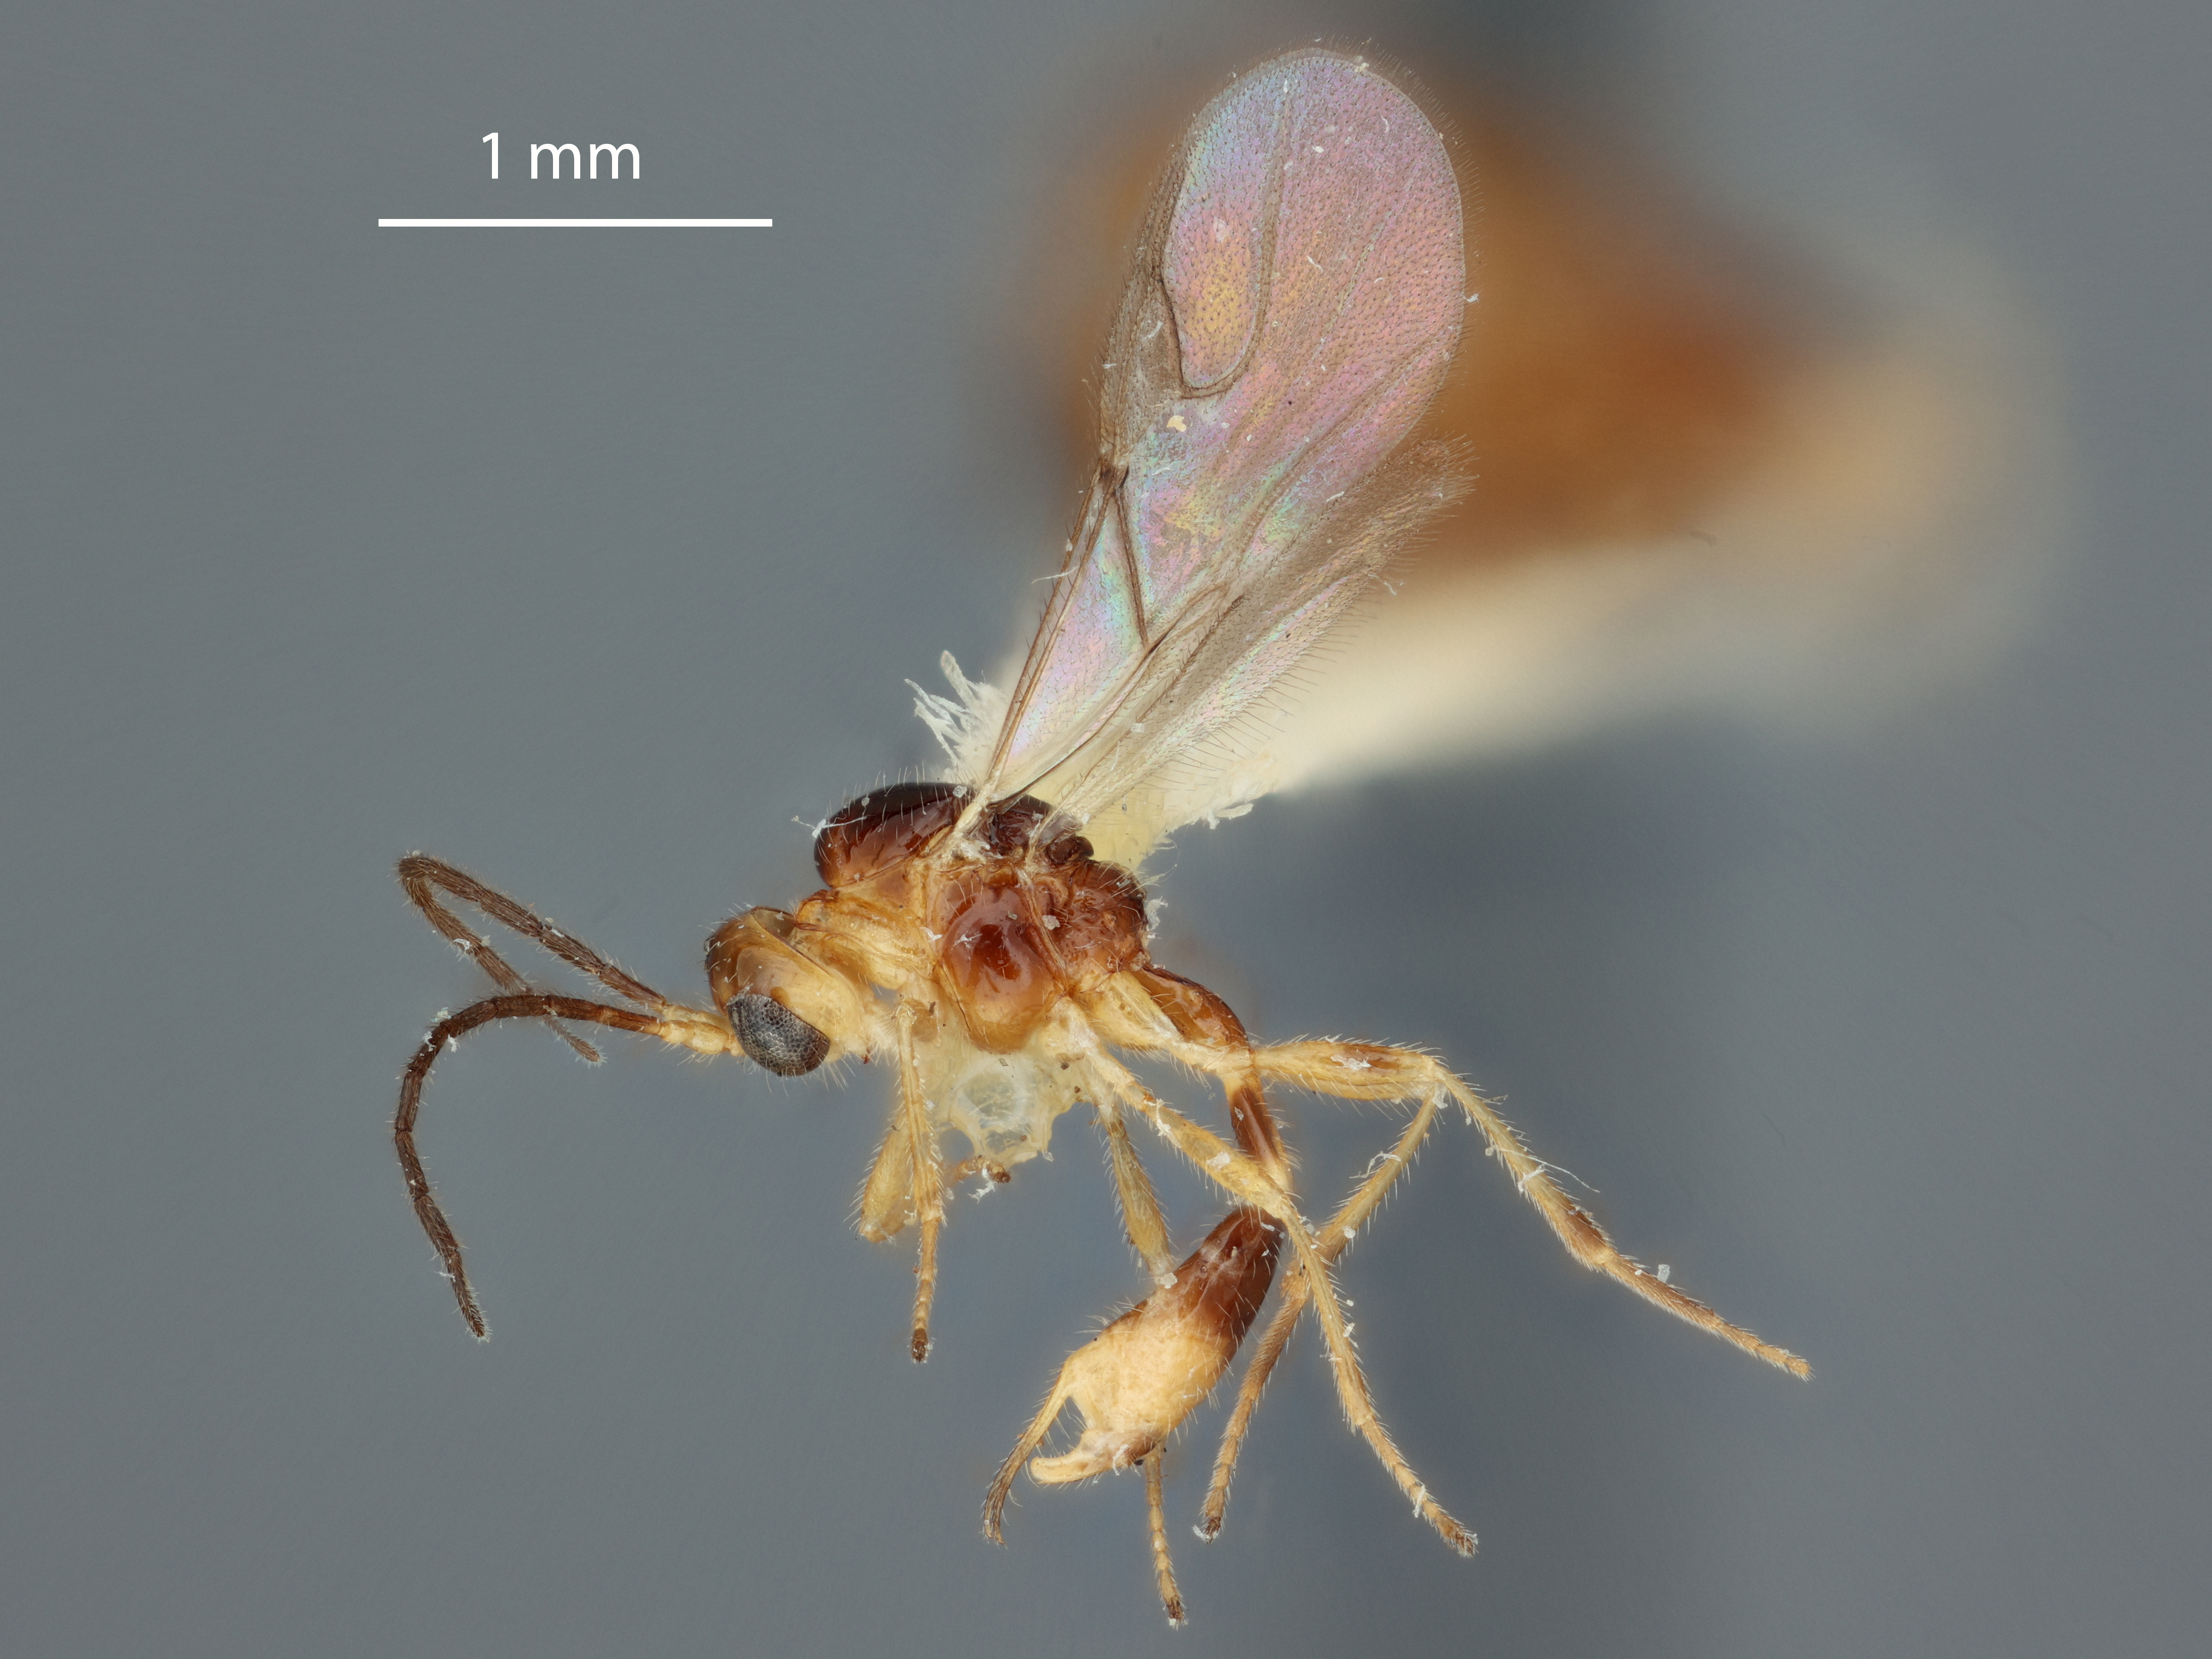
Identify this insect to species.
Trioxys carionatus
